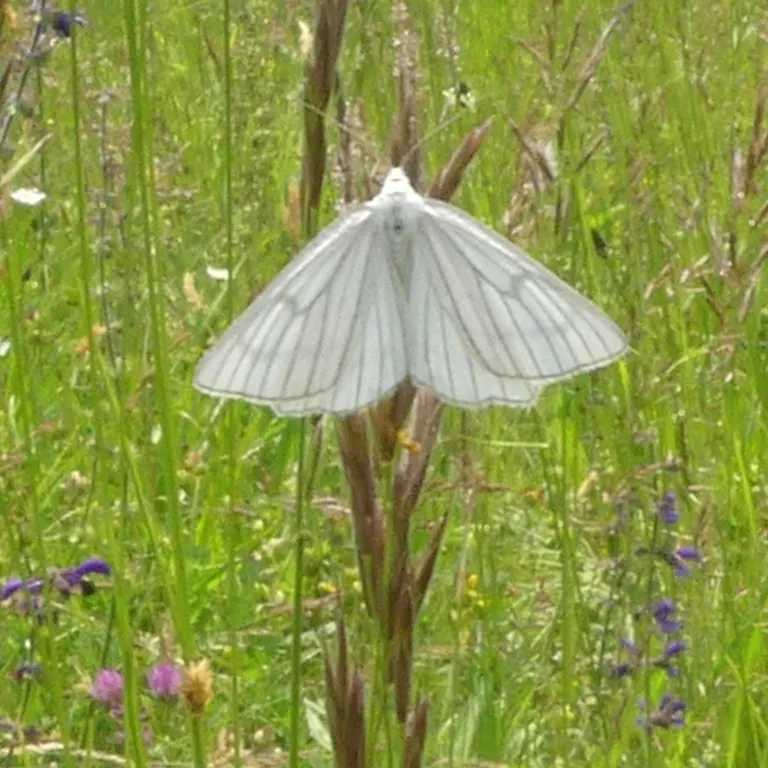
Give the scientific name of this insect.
Siona lineata
